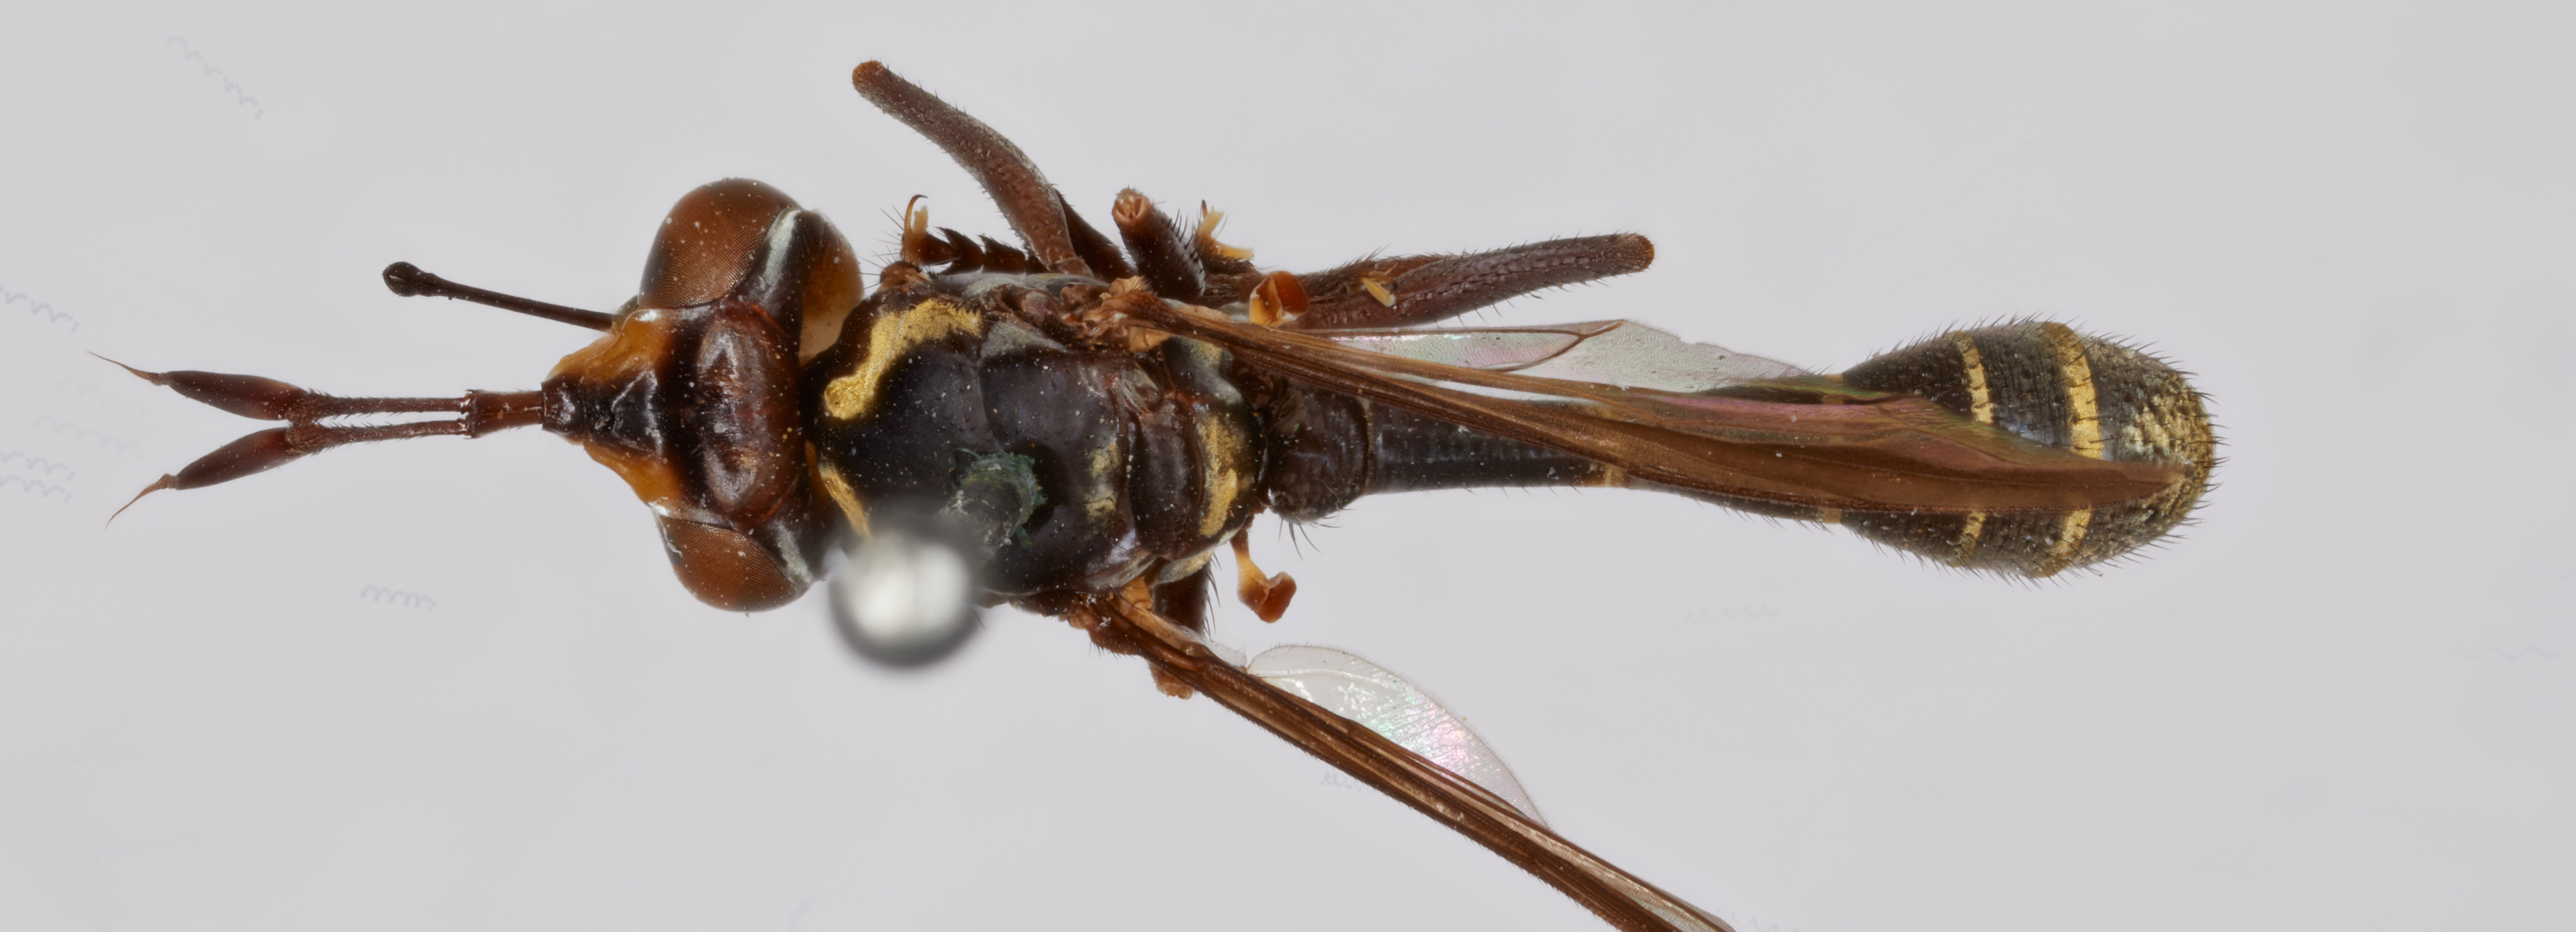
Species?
Conops gracilior (also Physoconops gracilior)
